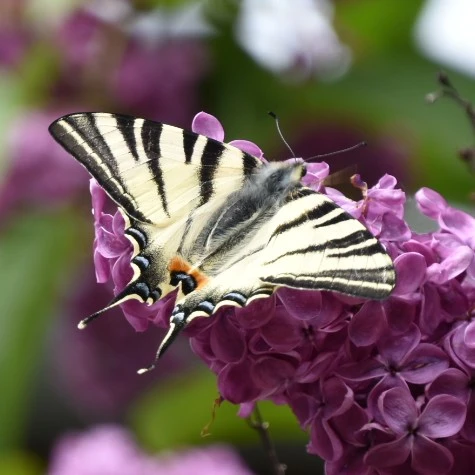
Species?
Iphiclides podalirius
